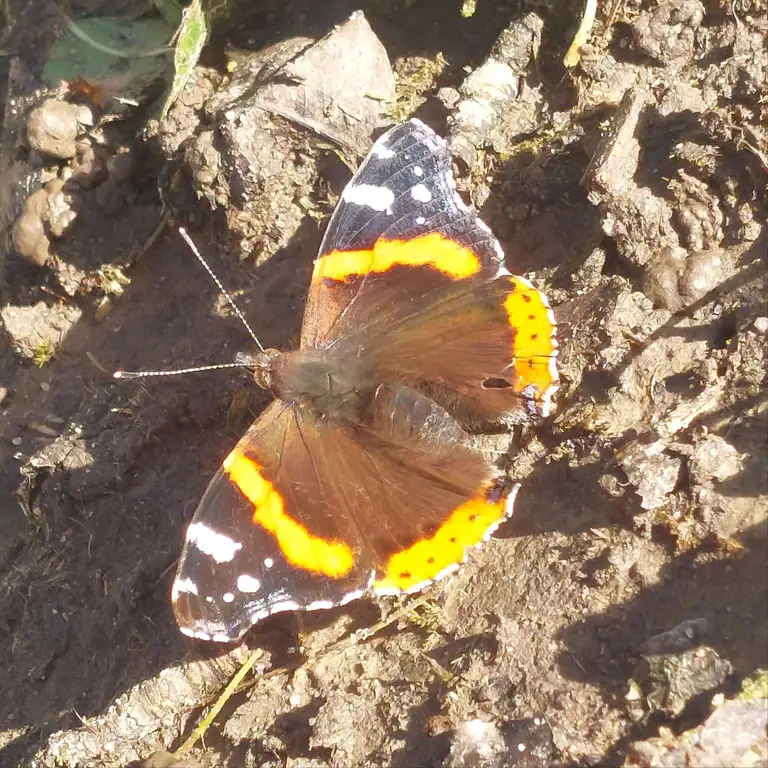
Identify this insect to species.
Vanessa atalanta
